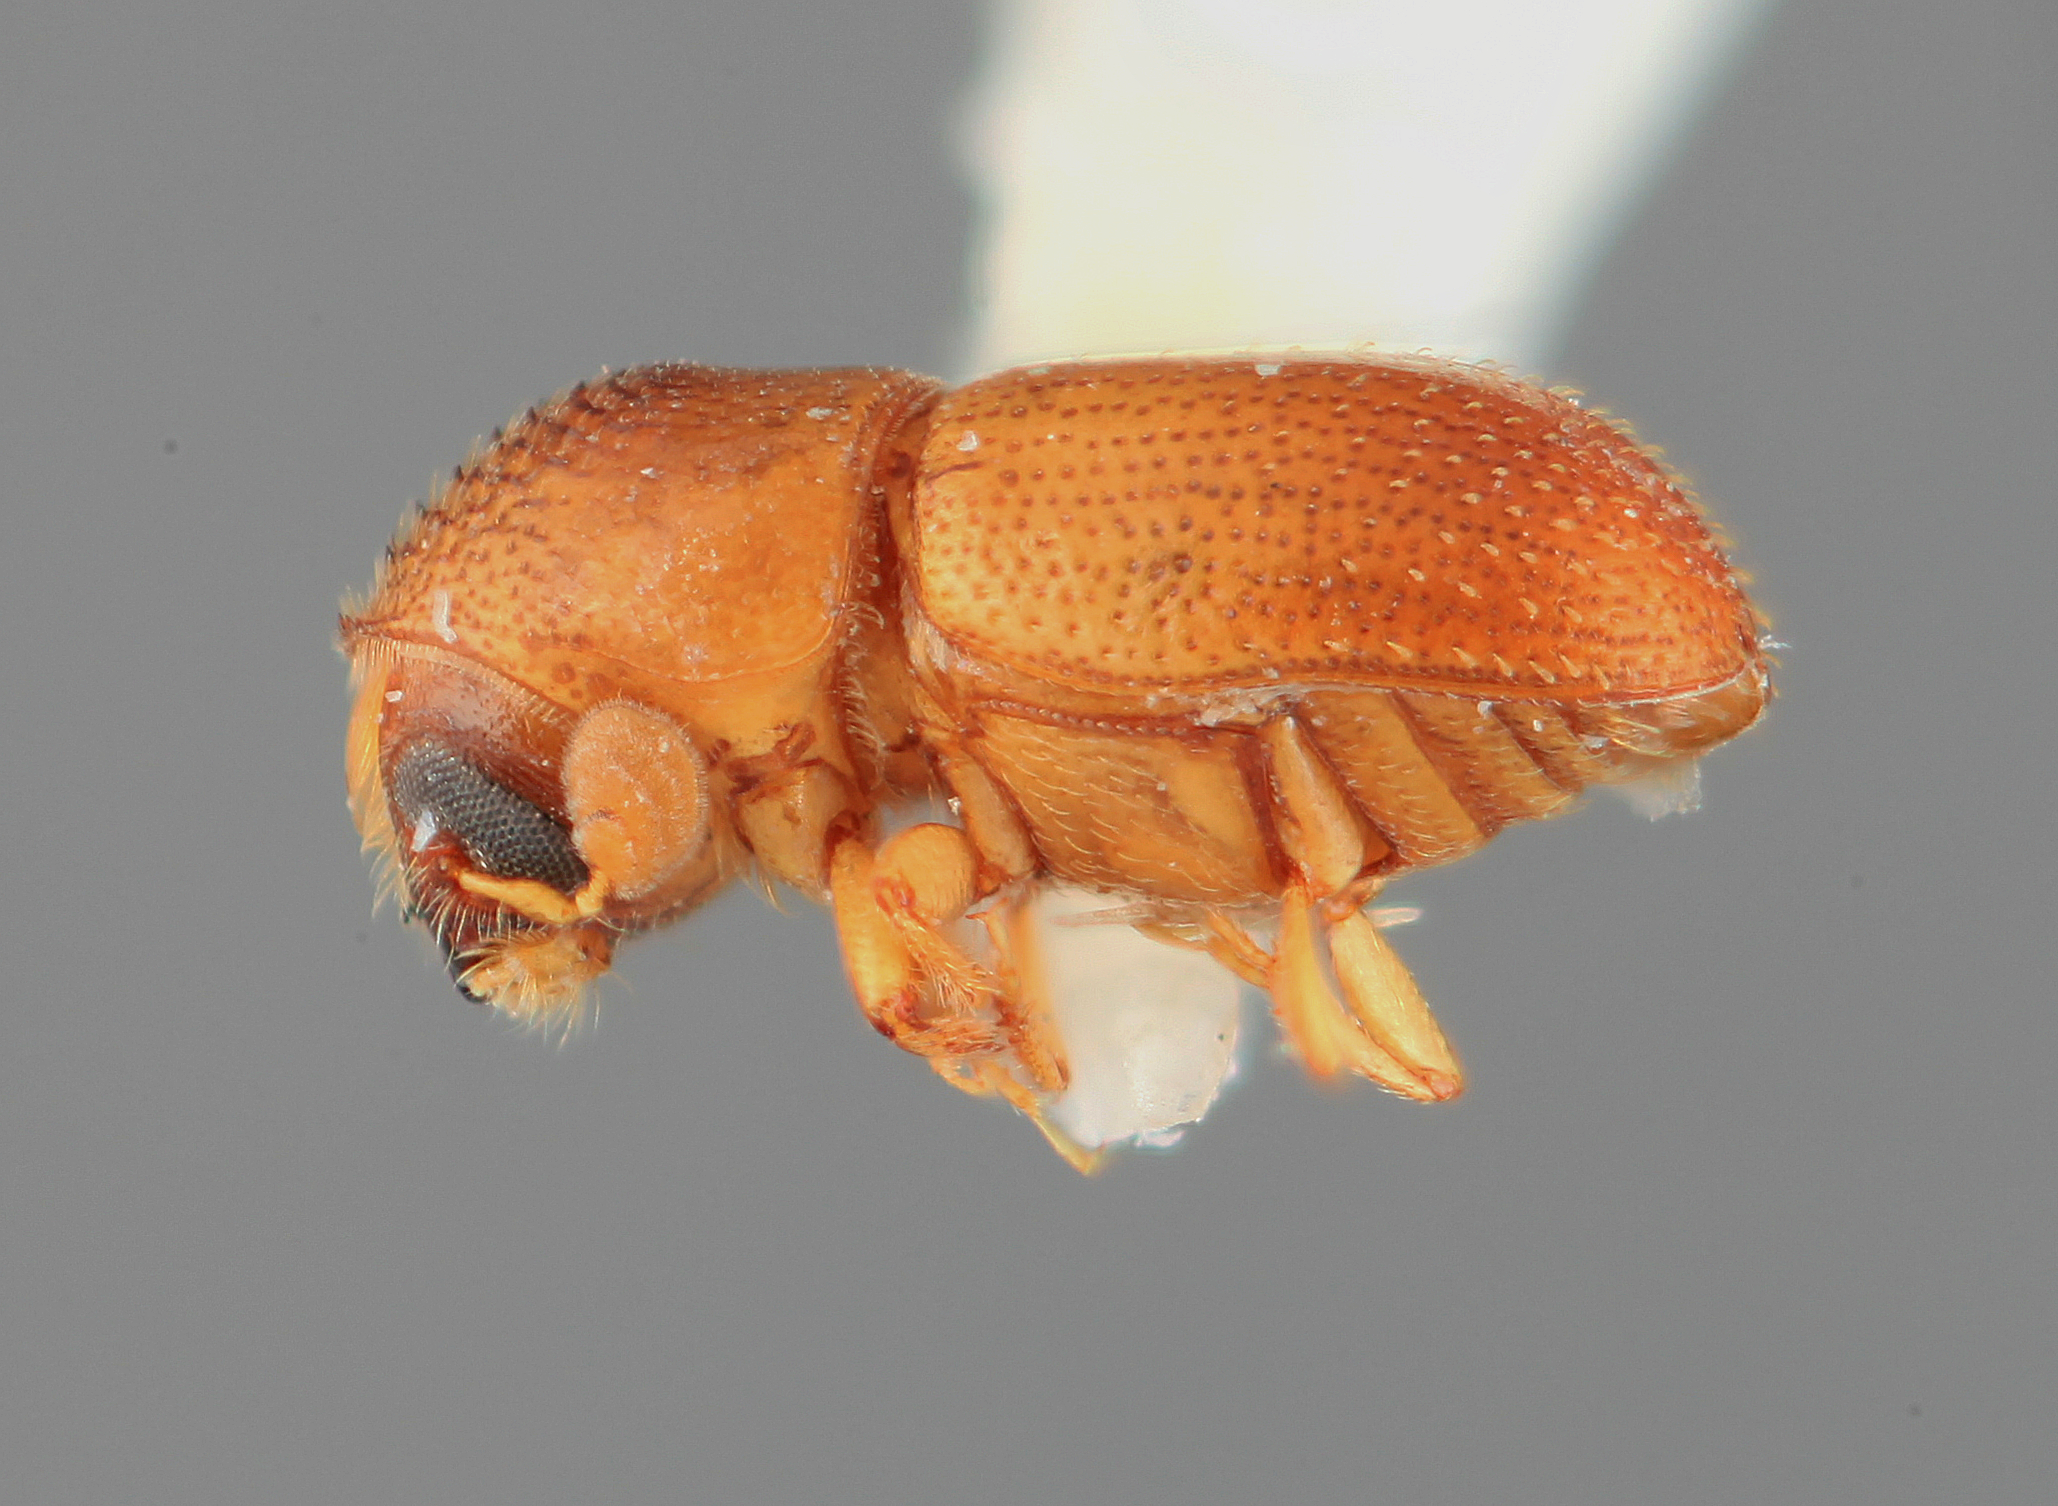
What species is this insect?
Araptus subemarginatus
